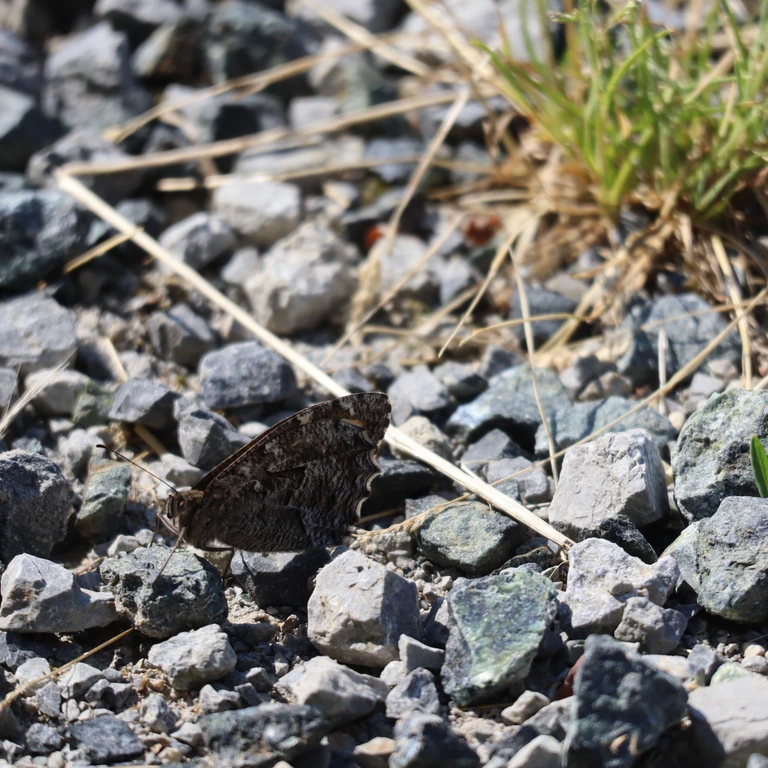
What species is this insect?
Hipparchia semele
